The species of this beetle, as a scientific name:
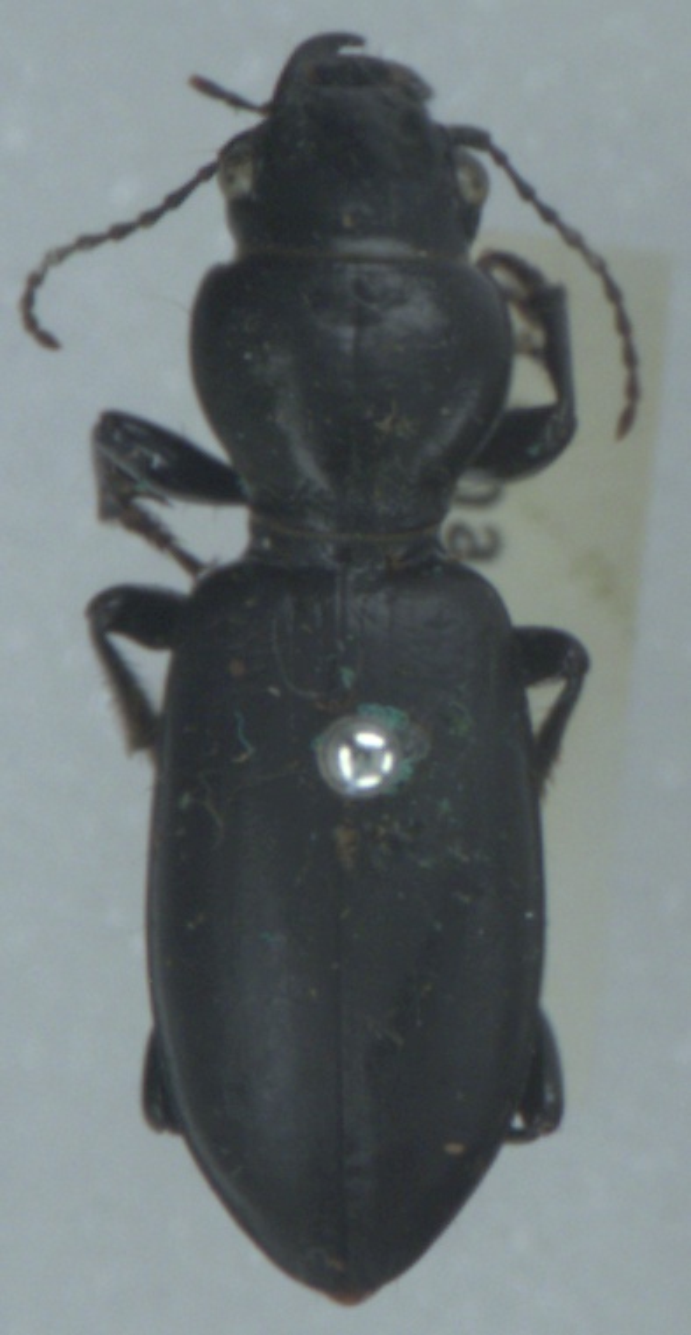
Broscus cephalotes
